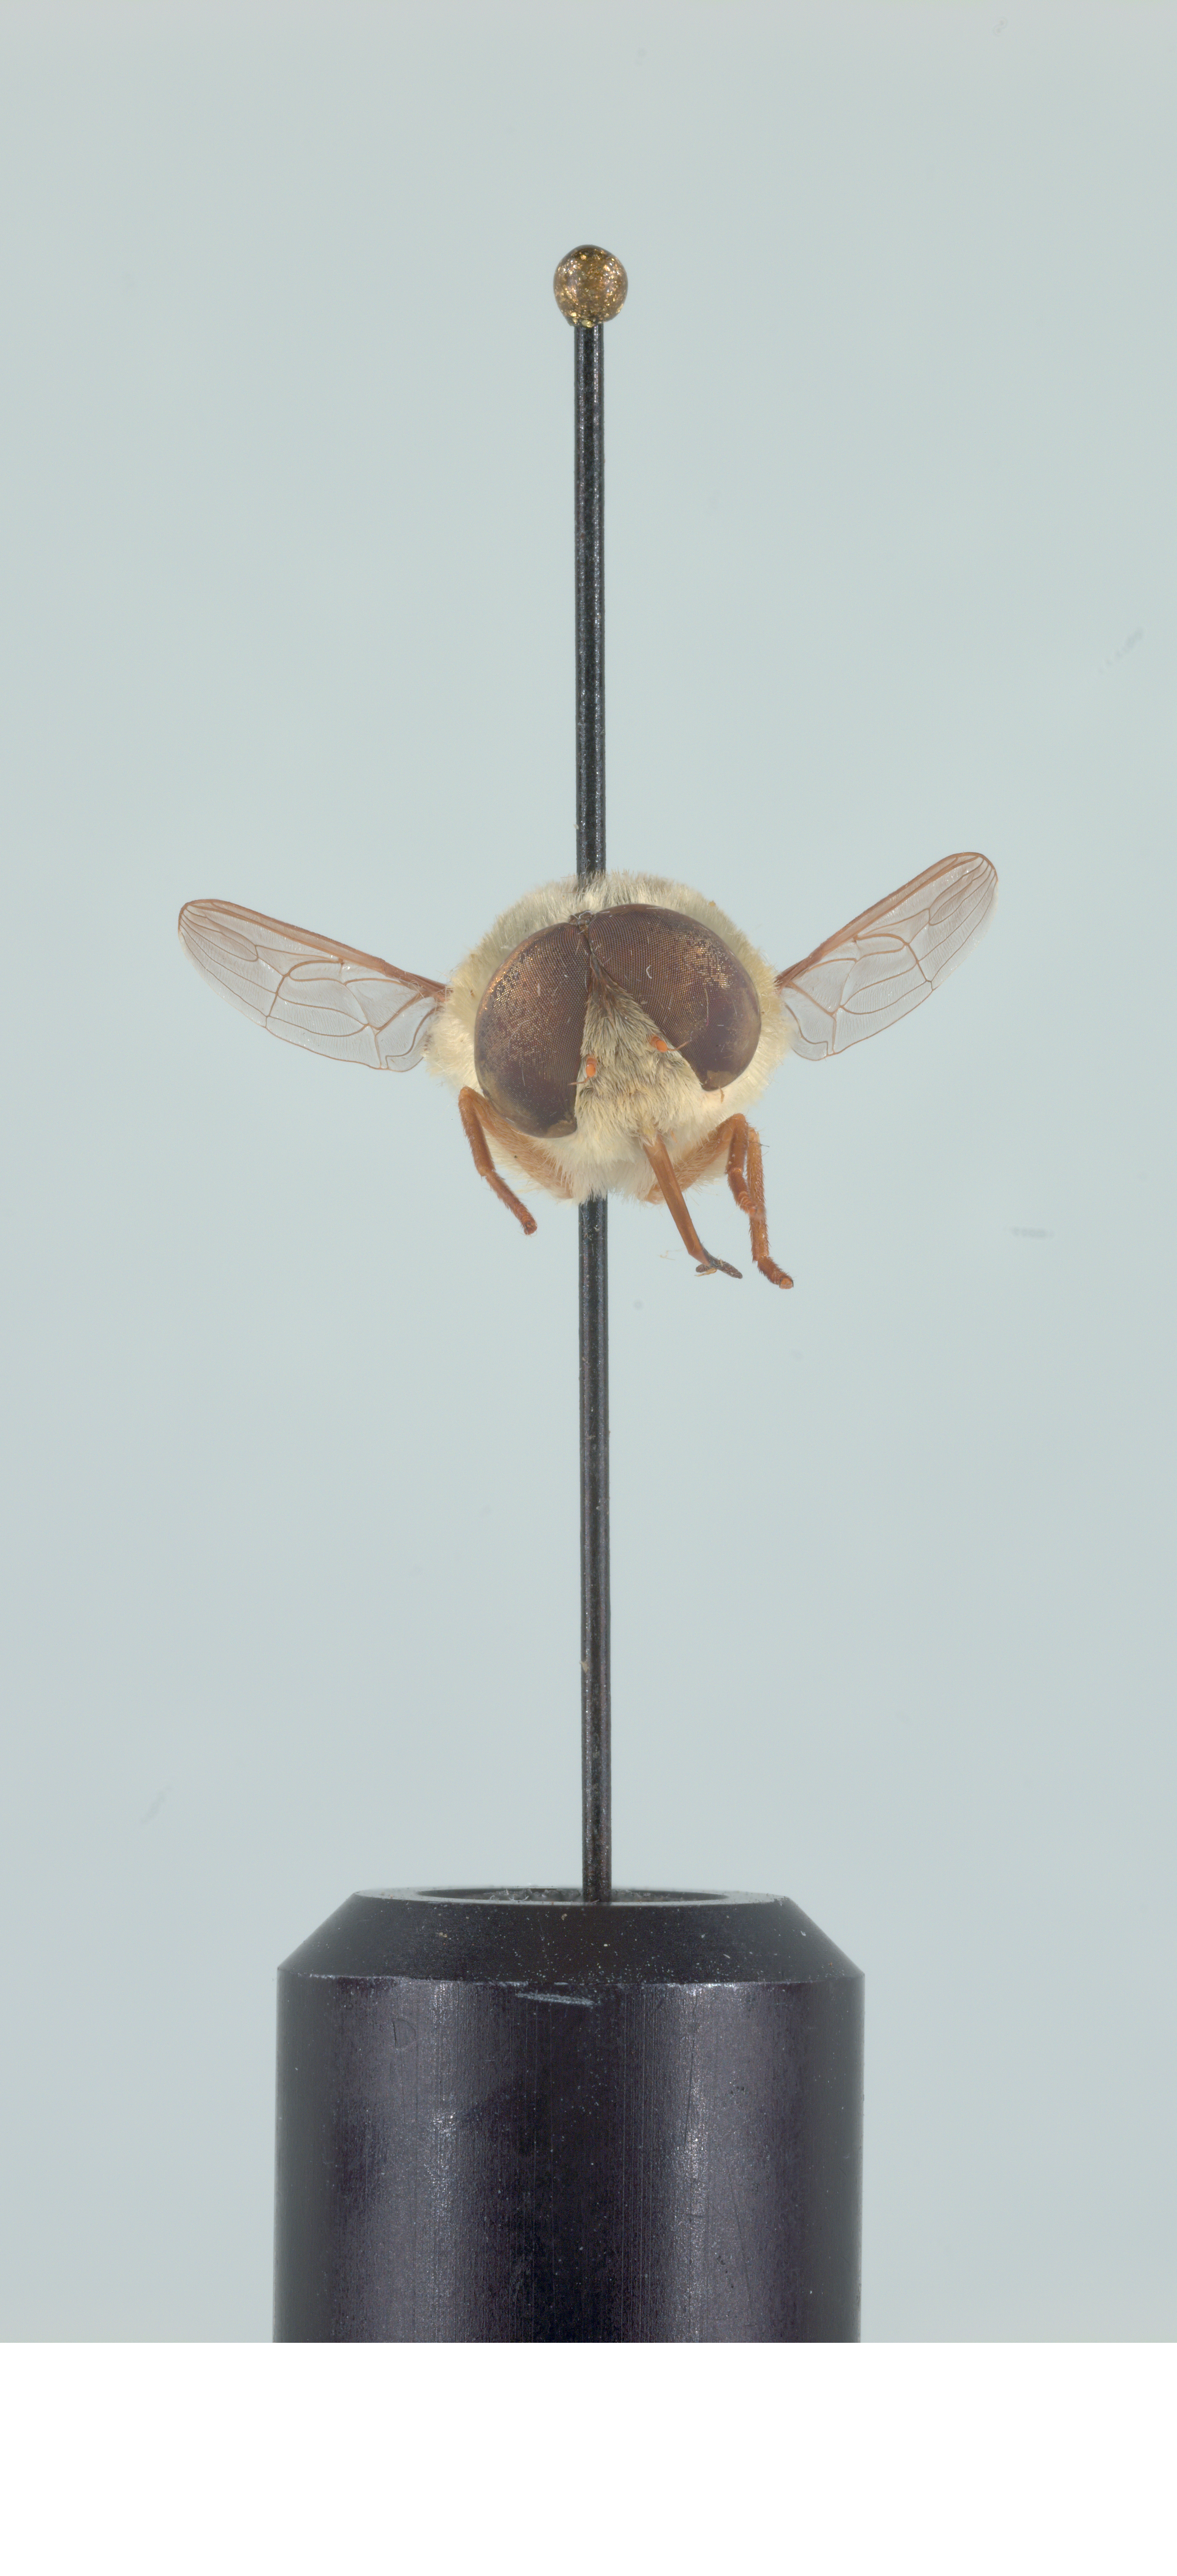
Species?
Neorhynchocephalus volaticus
